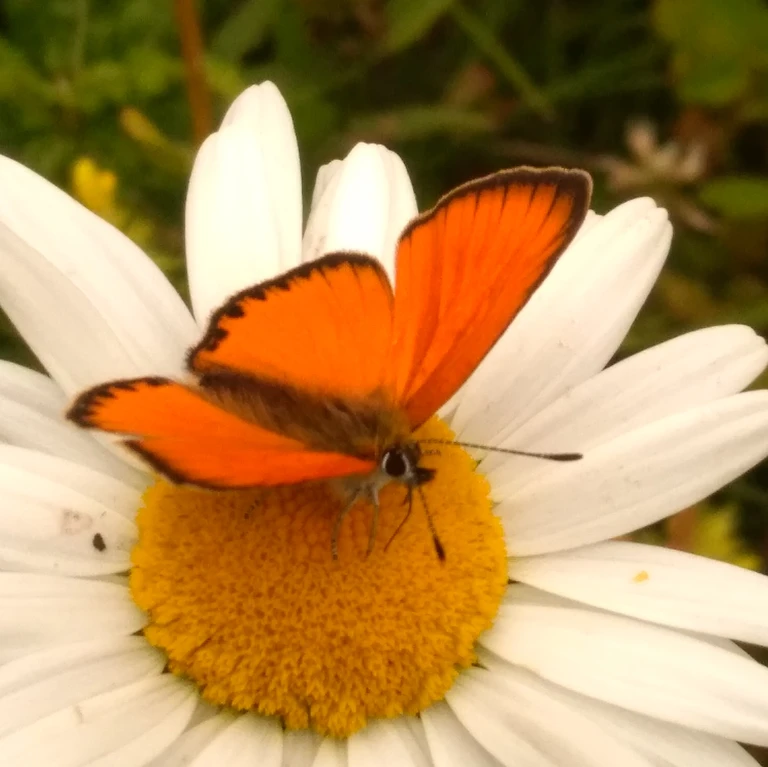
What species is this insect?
Lycaena virgaureae
